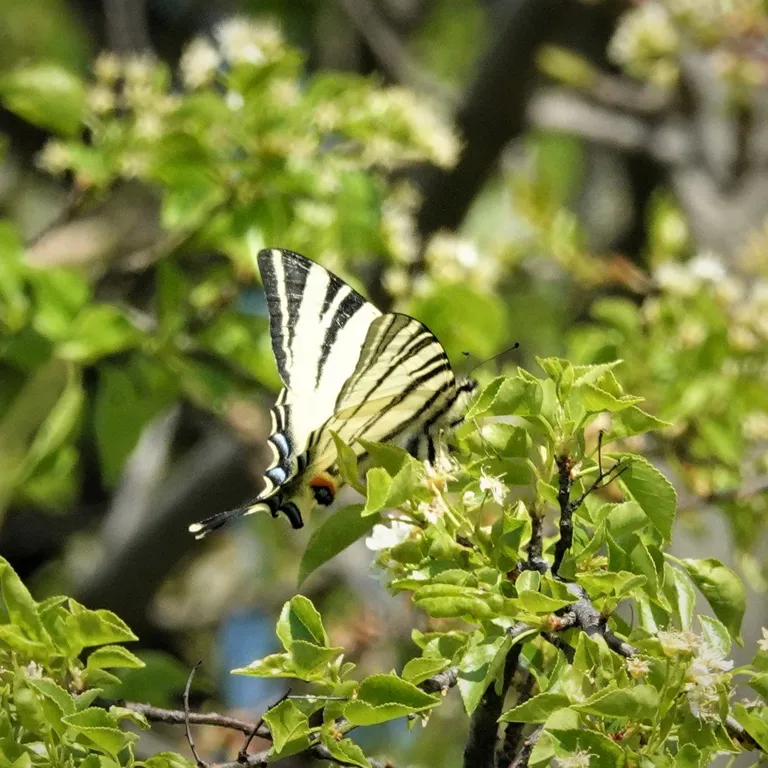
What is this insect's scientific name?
Iphiclides podalirius
